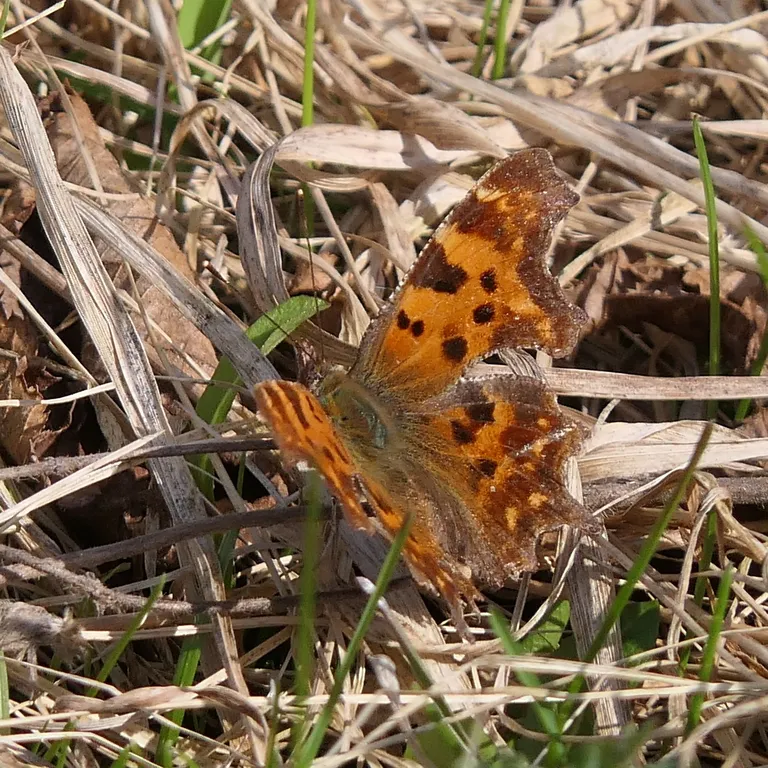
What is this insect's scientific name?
Polygonia c-album
